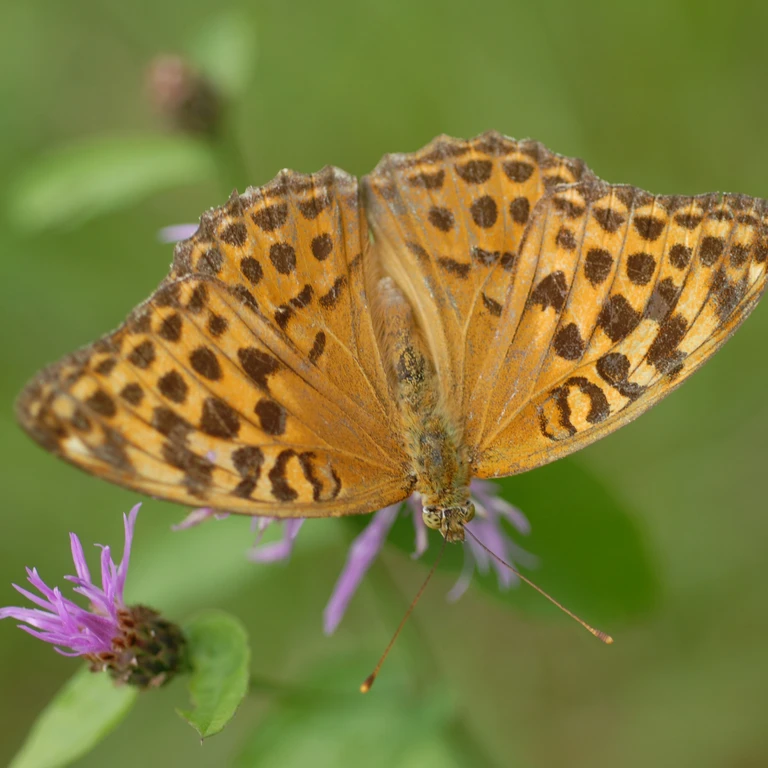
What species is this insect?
Argynnis paphia
